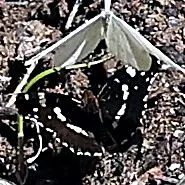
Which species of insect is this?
Araschnia levana
